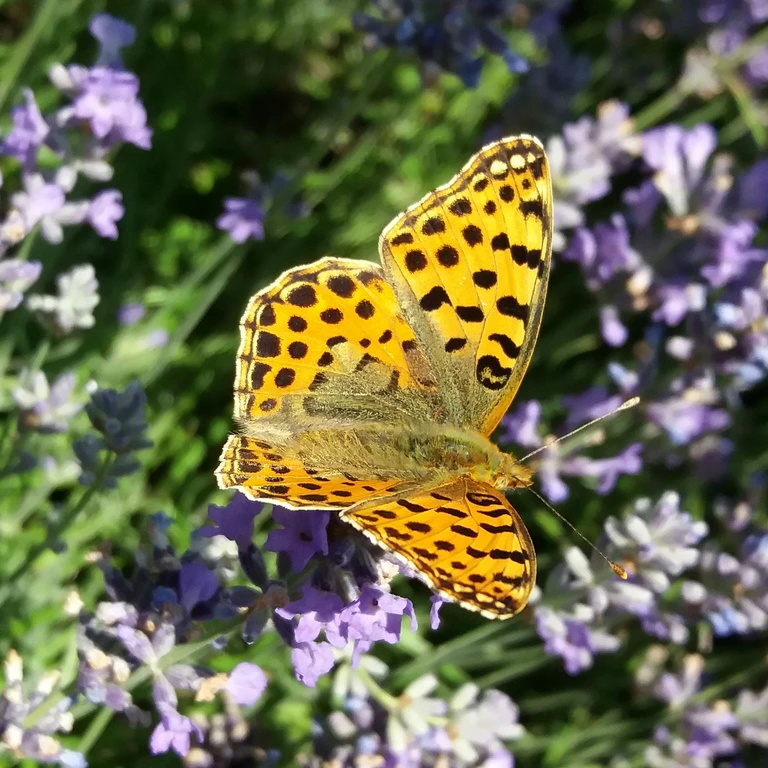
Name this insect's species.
Issoria lathonia
